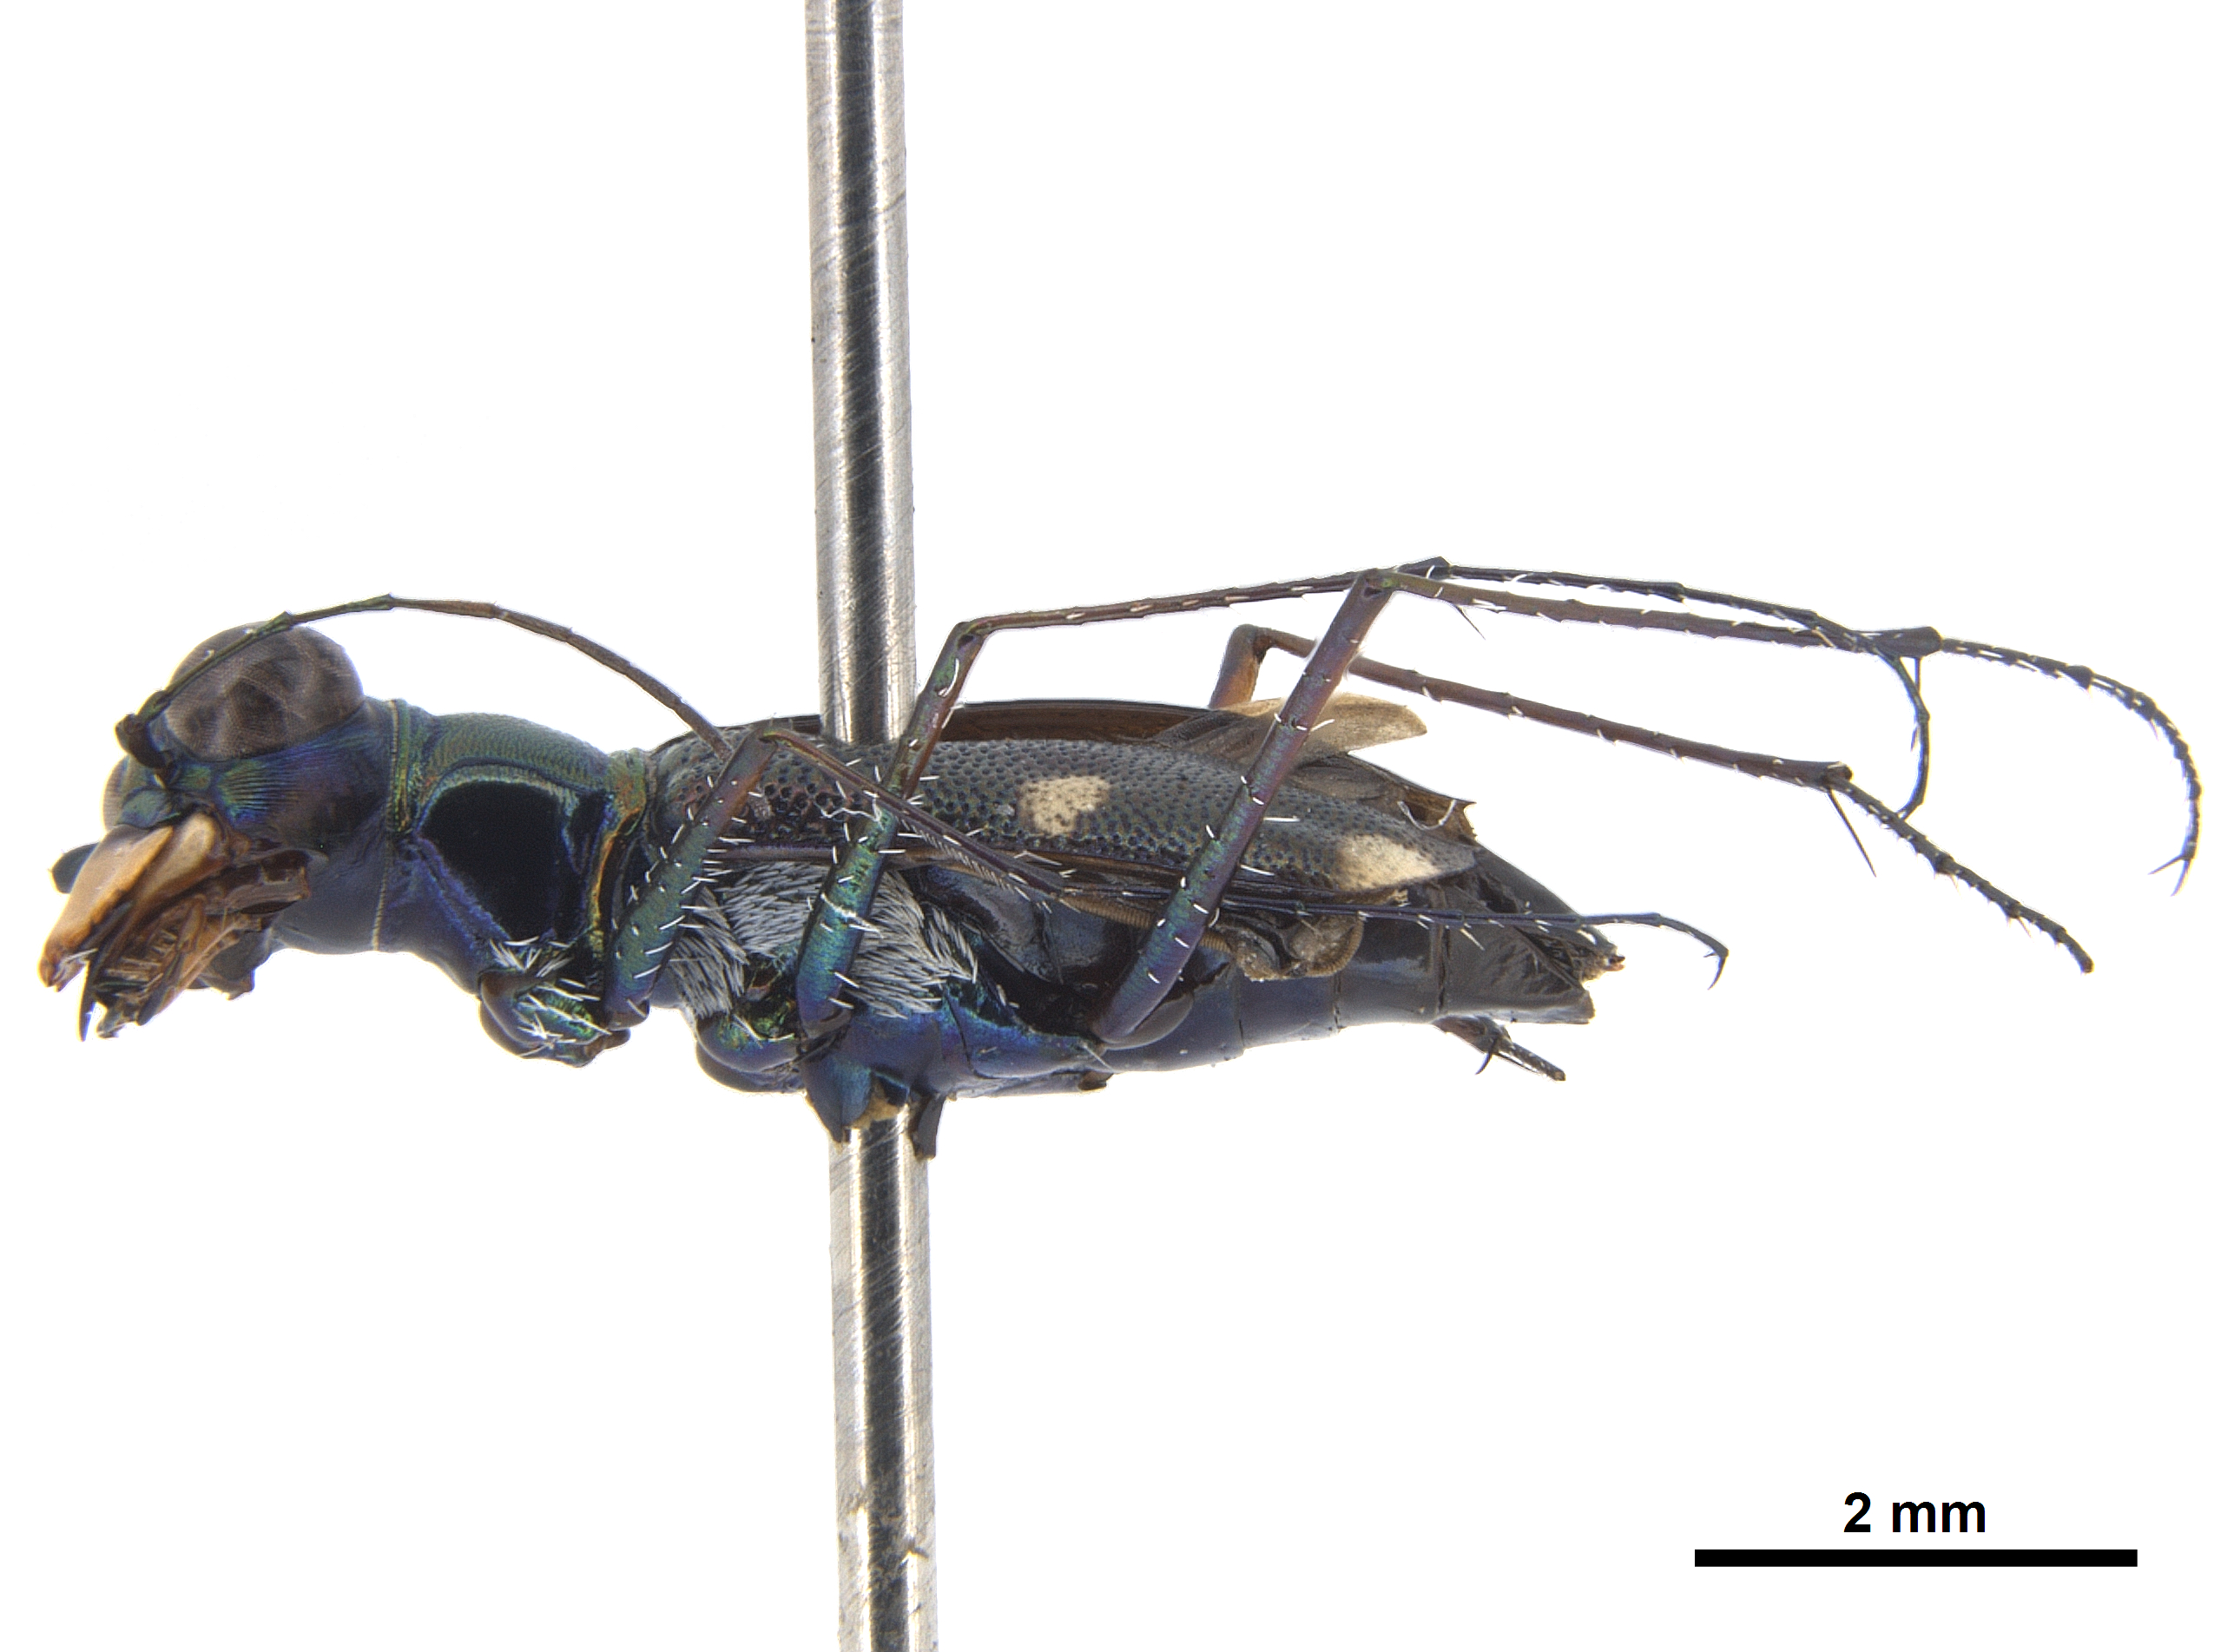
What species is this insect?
Micromentignatha minutissima (also Micromentignatha oblongicollis)
